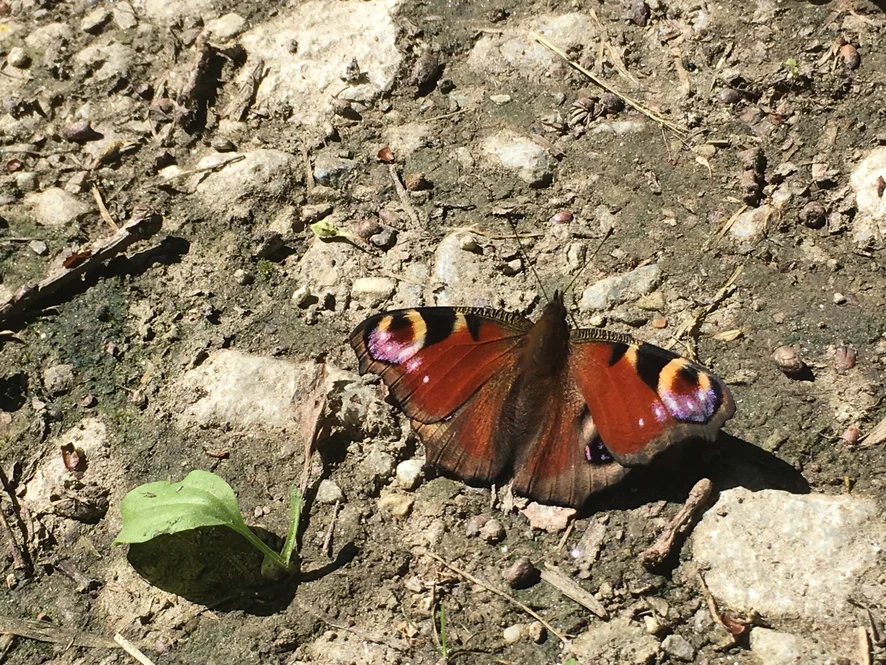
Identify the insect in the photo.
Aglais io
